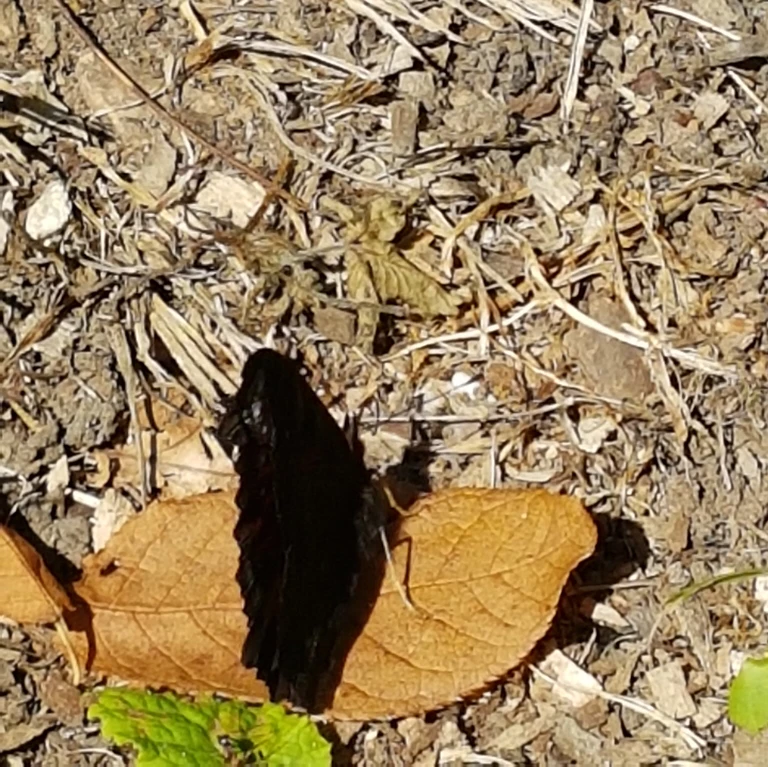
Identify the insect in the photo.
Aglais io
